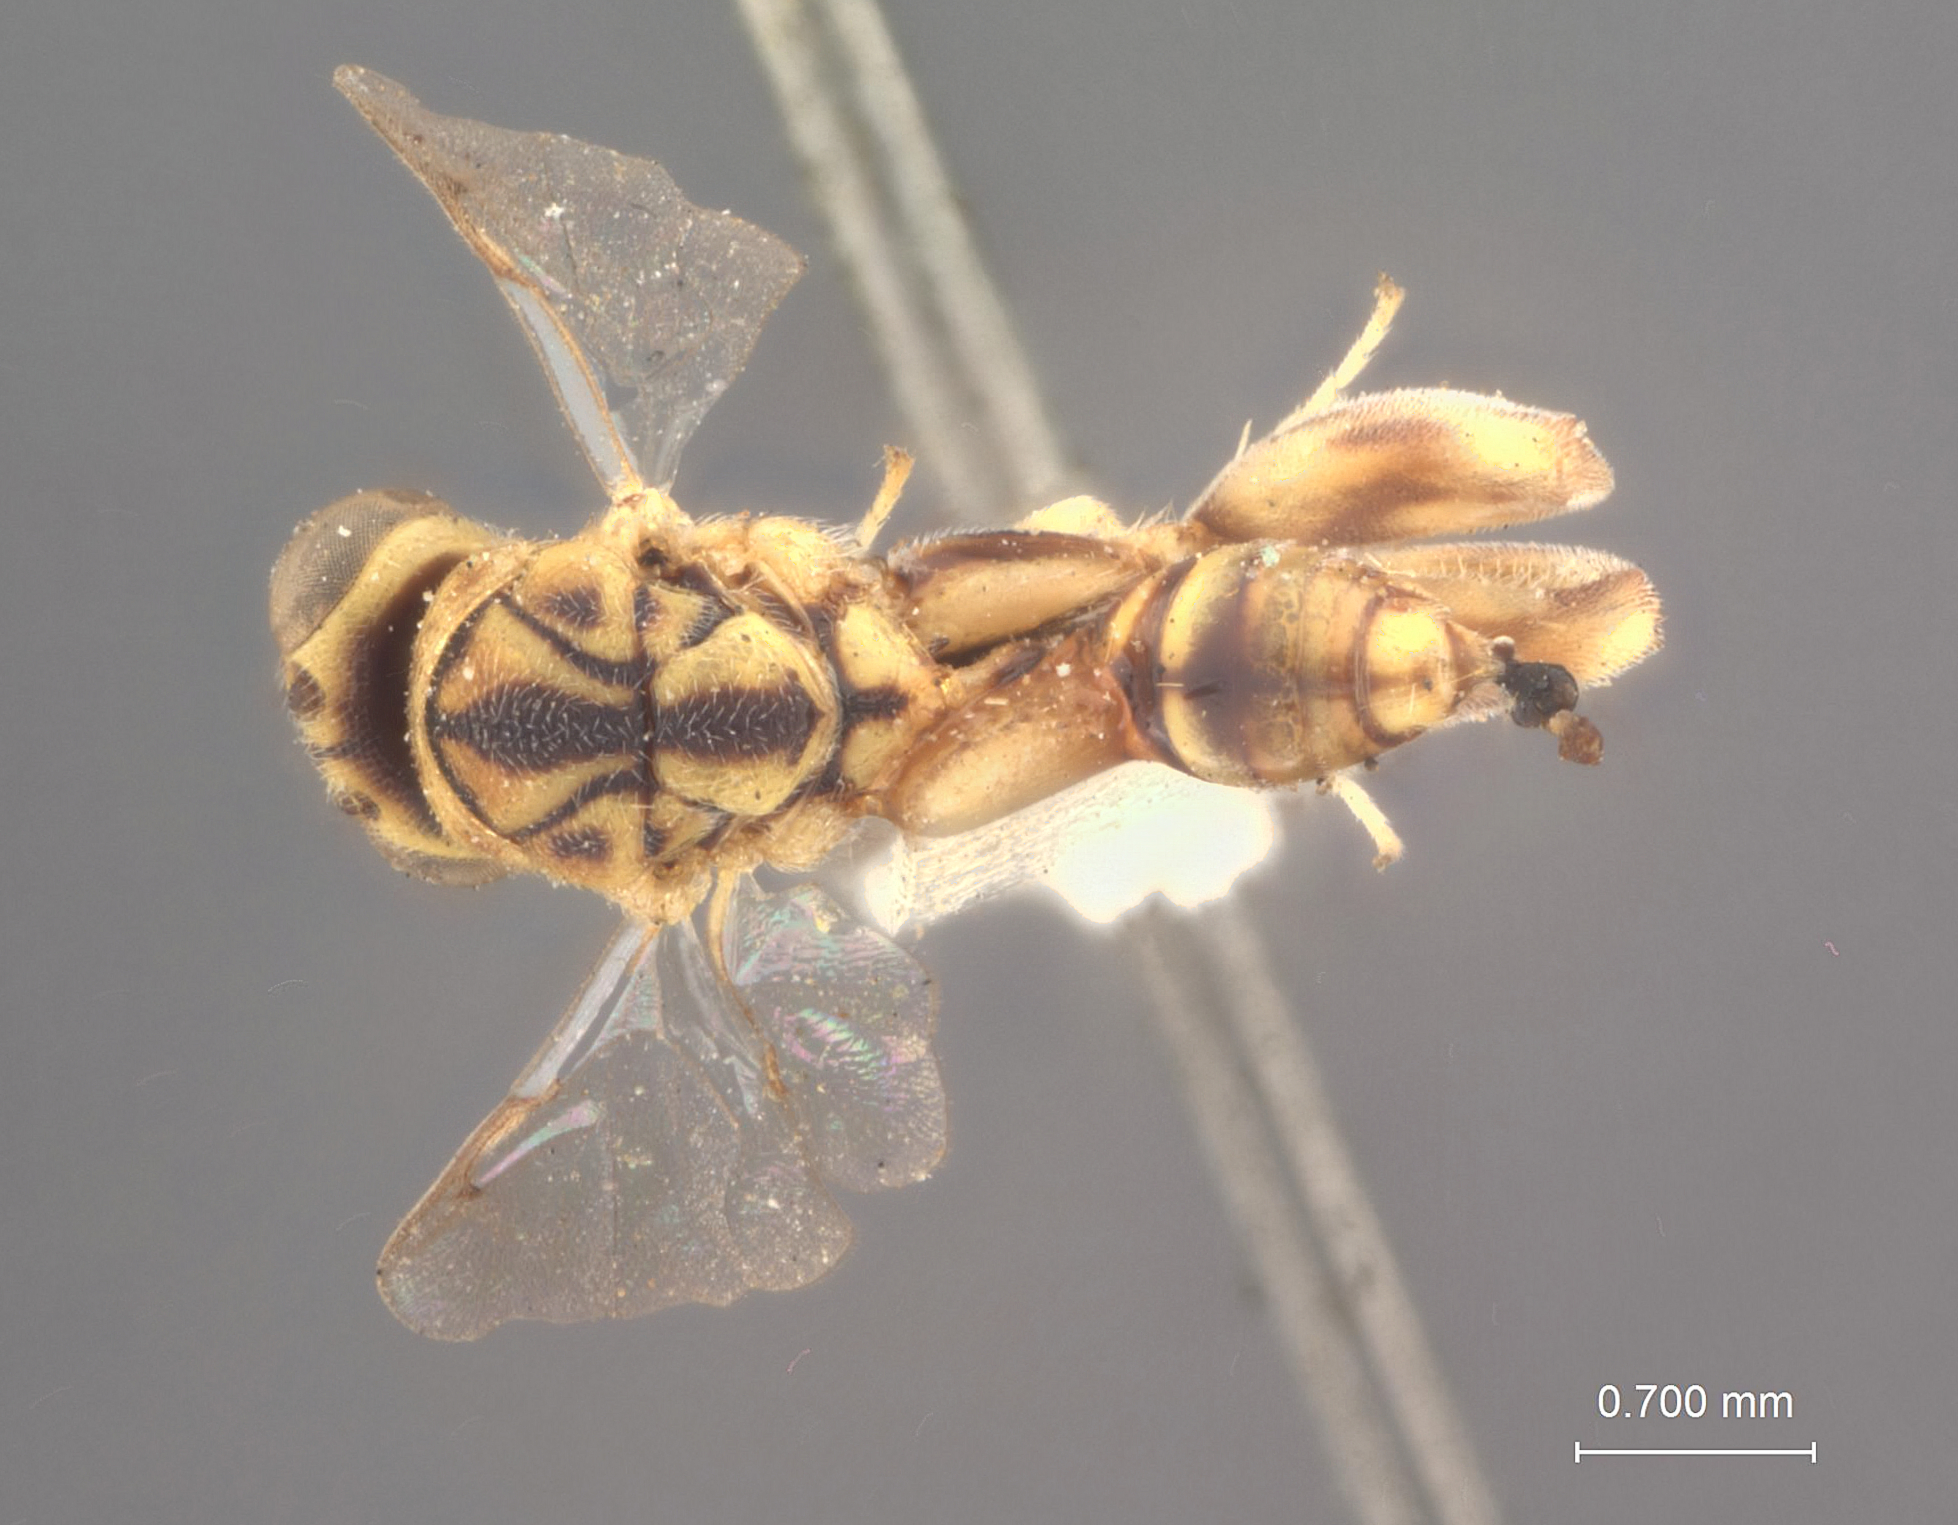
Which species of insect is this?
Ceratosmicra meteori
